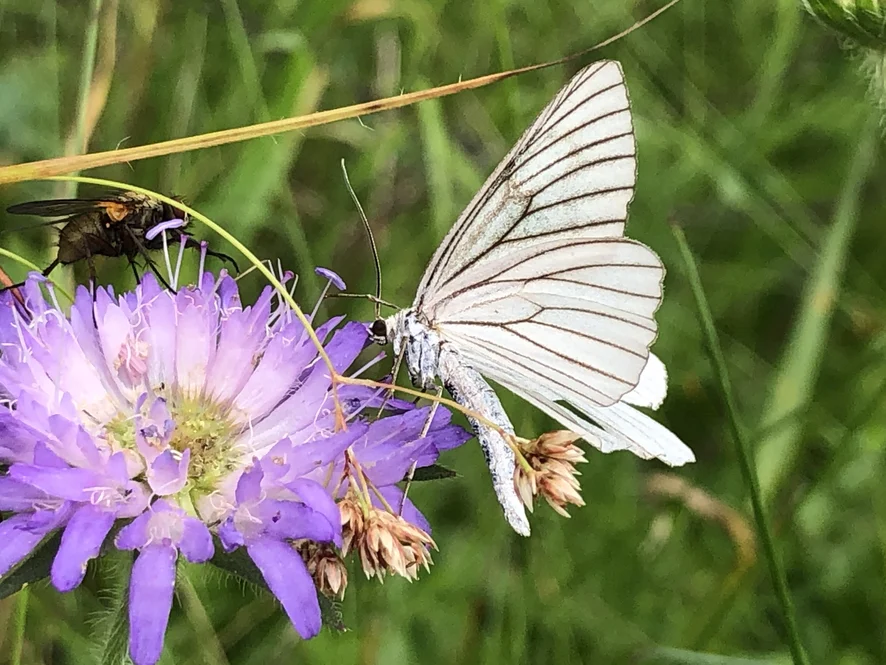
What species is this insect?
Siona lineata
